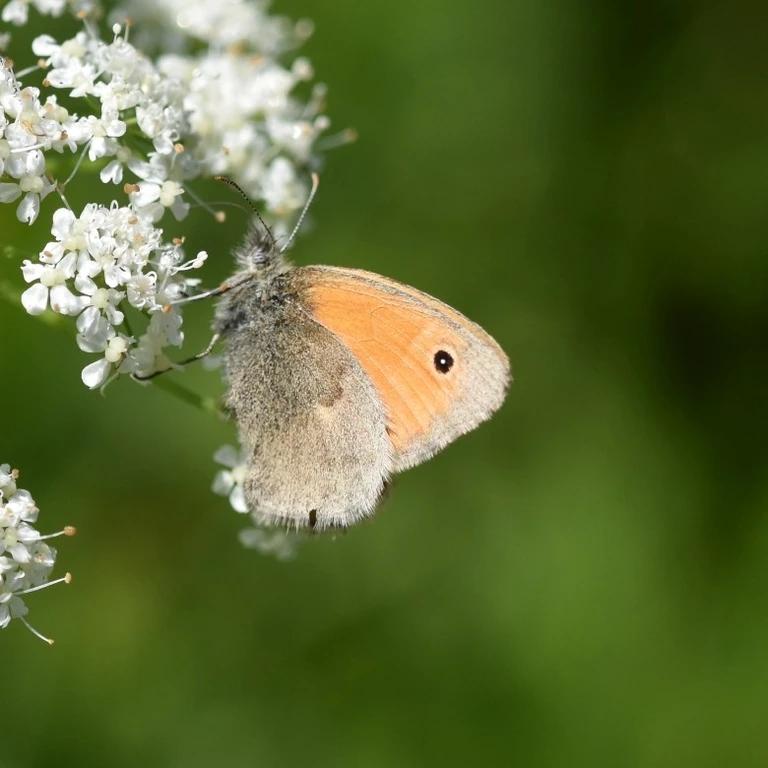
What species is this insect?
Coenonympha pamphilus
